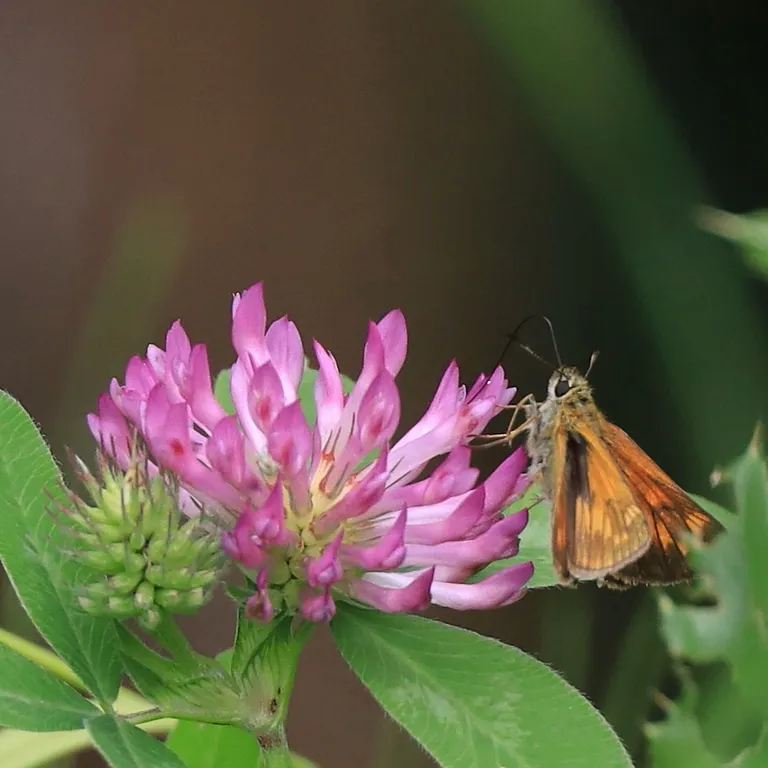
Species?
Ochlodes sylvanus (also Ochlodes venata)
